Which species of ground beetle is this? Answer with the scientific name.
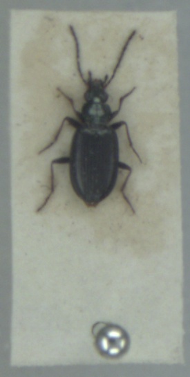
Bembidion atrocaeruleum
